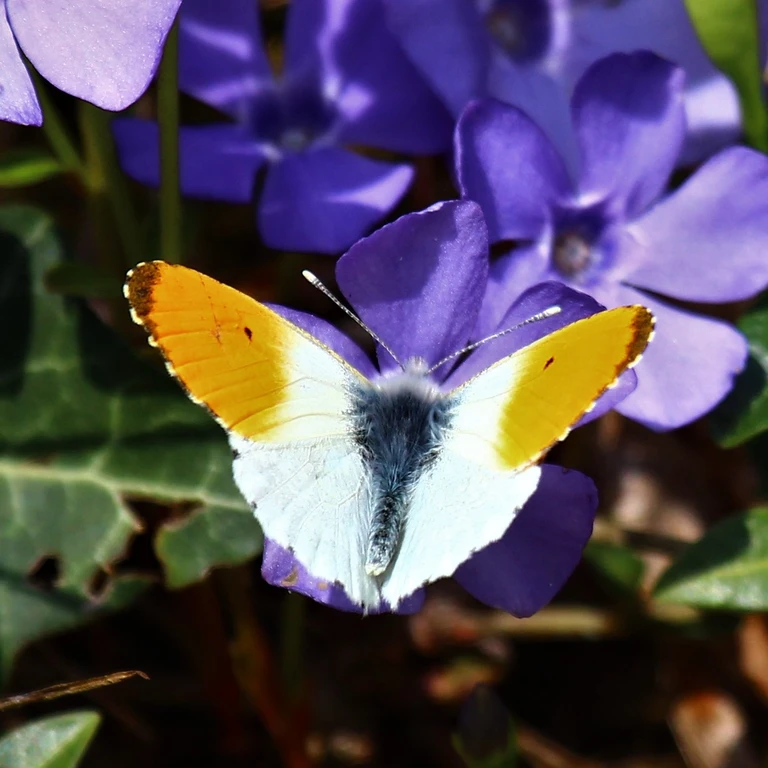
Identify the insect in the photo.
Anthocharis cardamines
